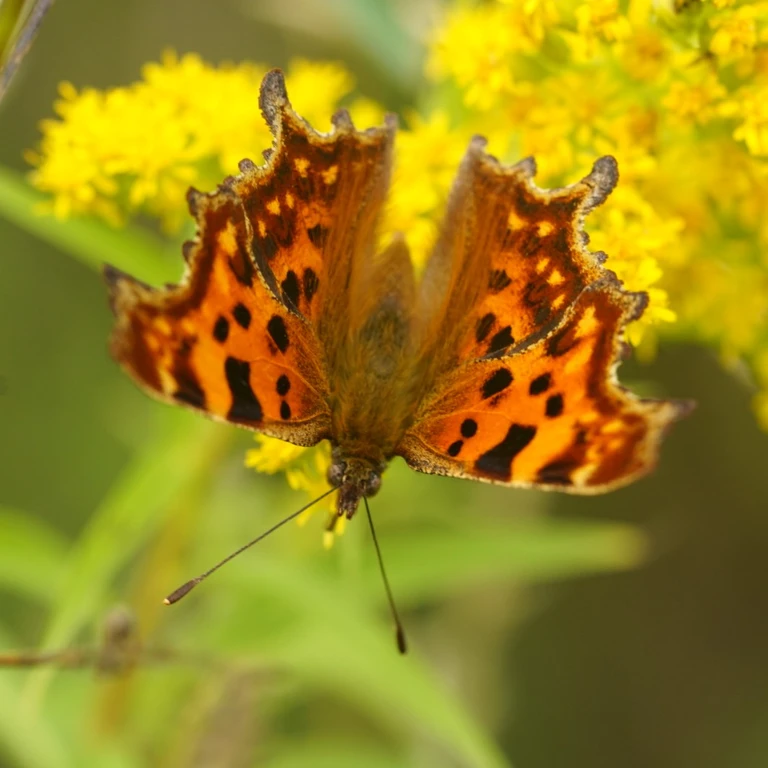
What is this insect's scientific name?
Polygonia c-album
